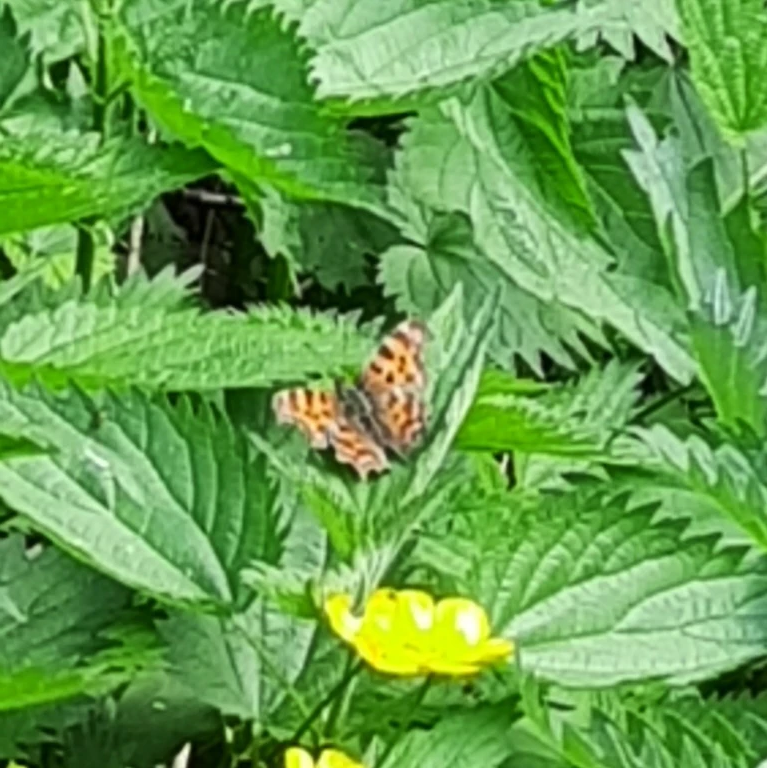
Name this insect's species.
Polygonia c-album
